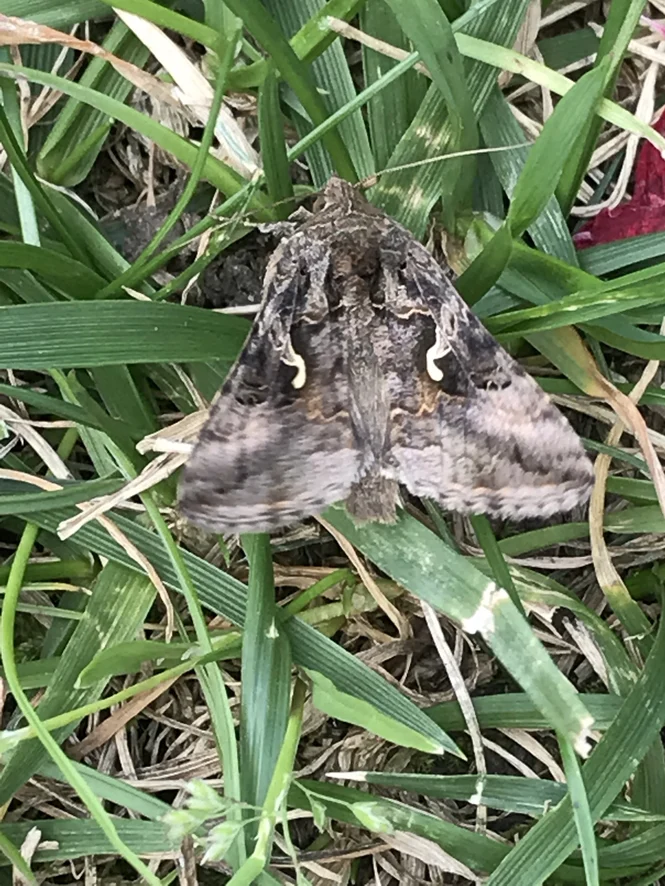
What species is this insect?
Autographa gamma
